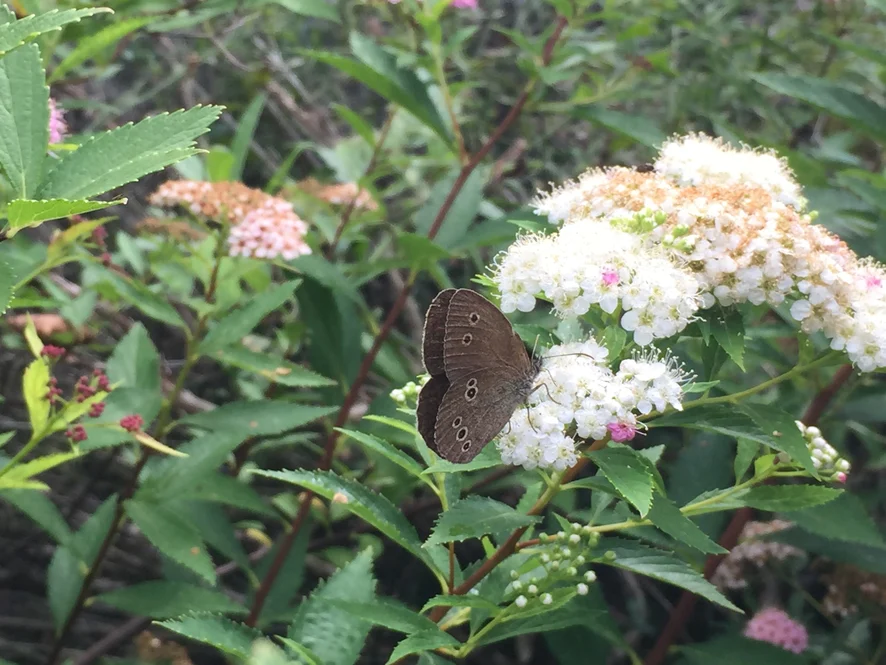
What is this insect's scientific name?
Aphantopus hyperantus
